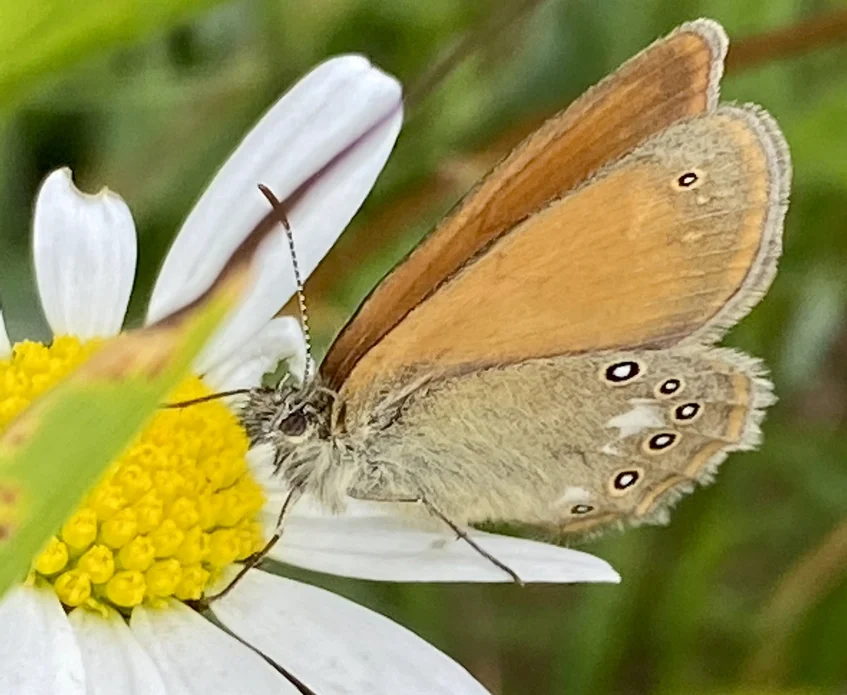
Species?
Coenonympha glycerion (also Coenonympha iphis)
